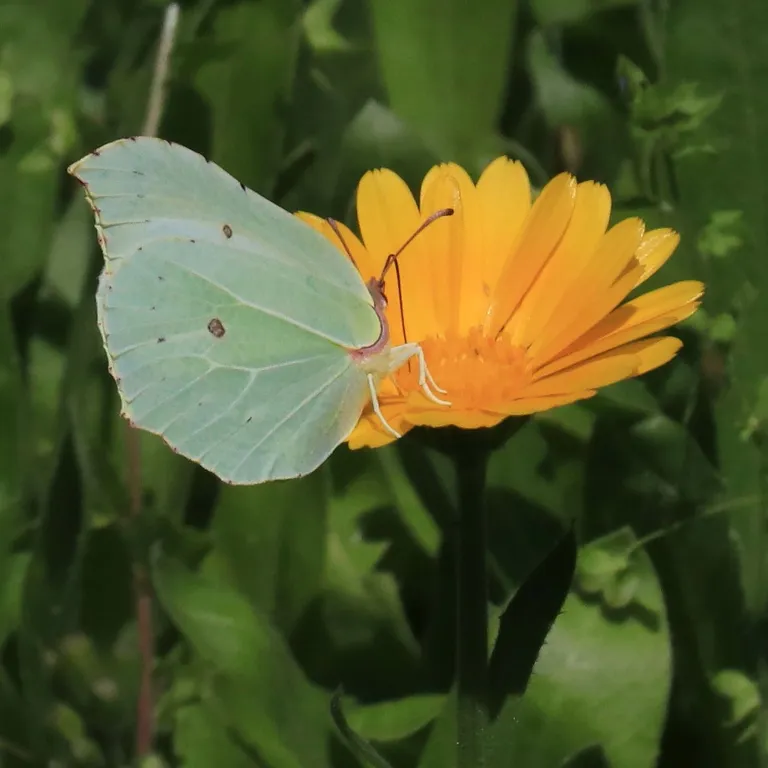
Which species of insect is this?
Gonepteryx rhamni
